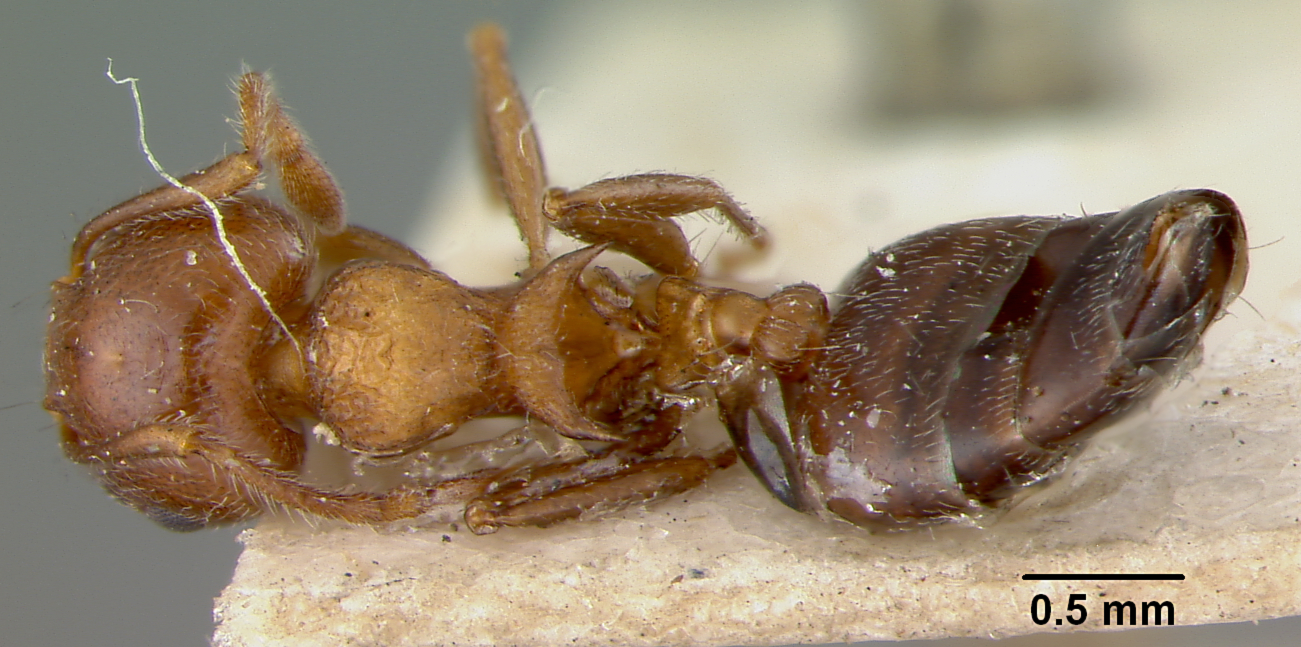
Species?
Crematogaster lucayana
